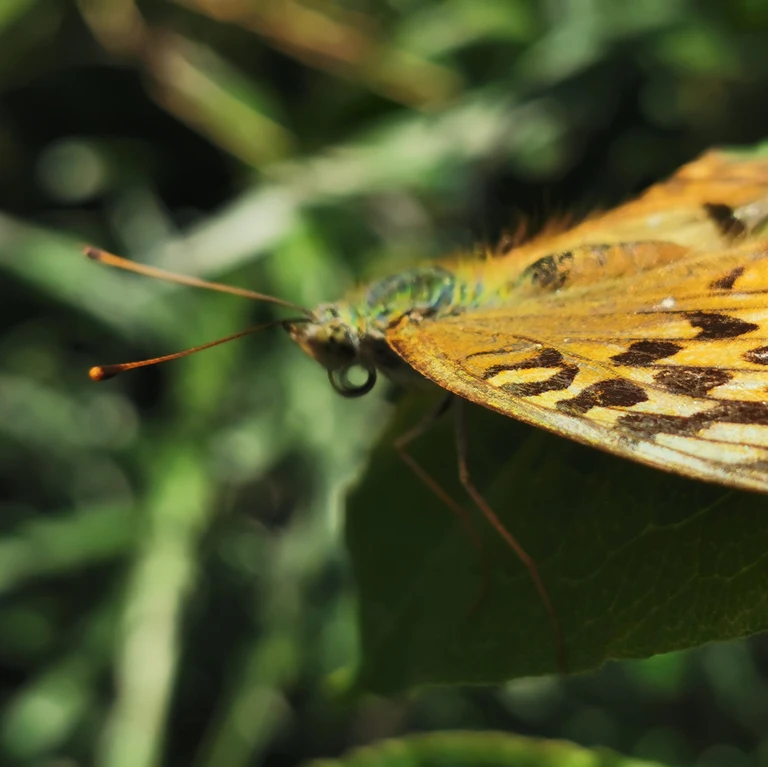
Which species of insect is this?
Argynnis paphia
